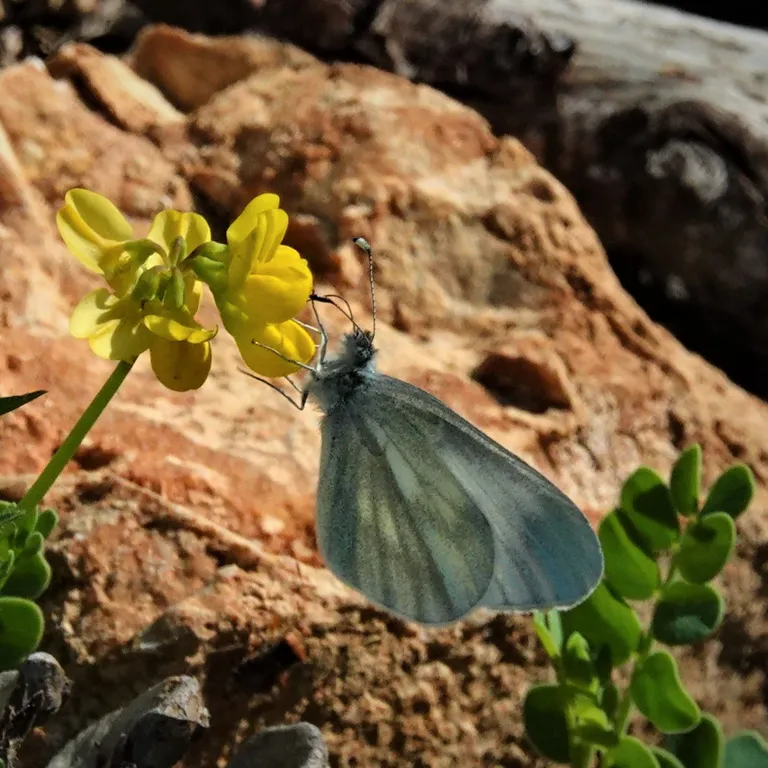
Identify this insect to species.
Leptidea sinapis/juvernica
